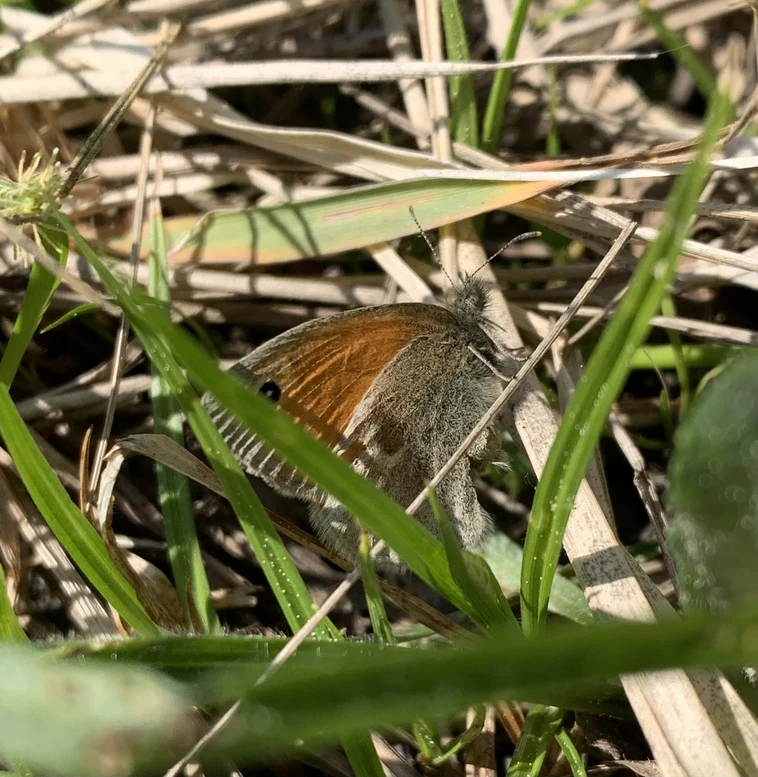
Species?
Coenonympha pamphilus
